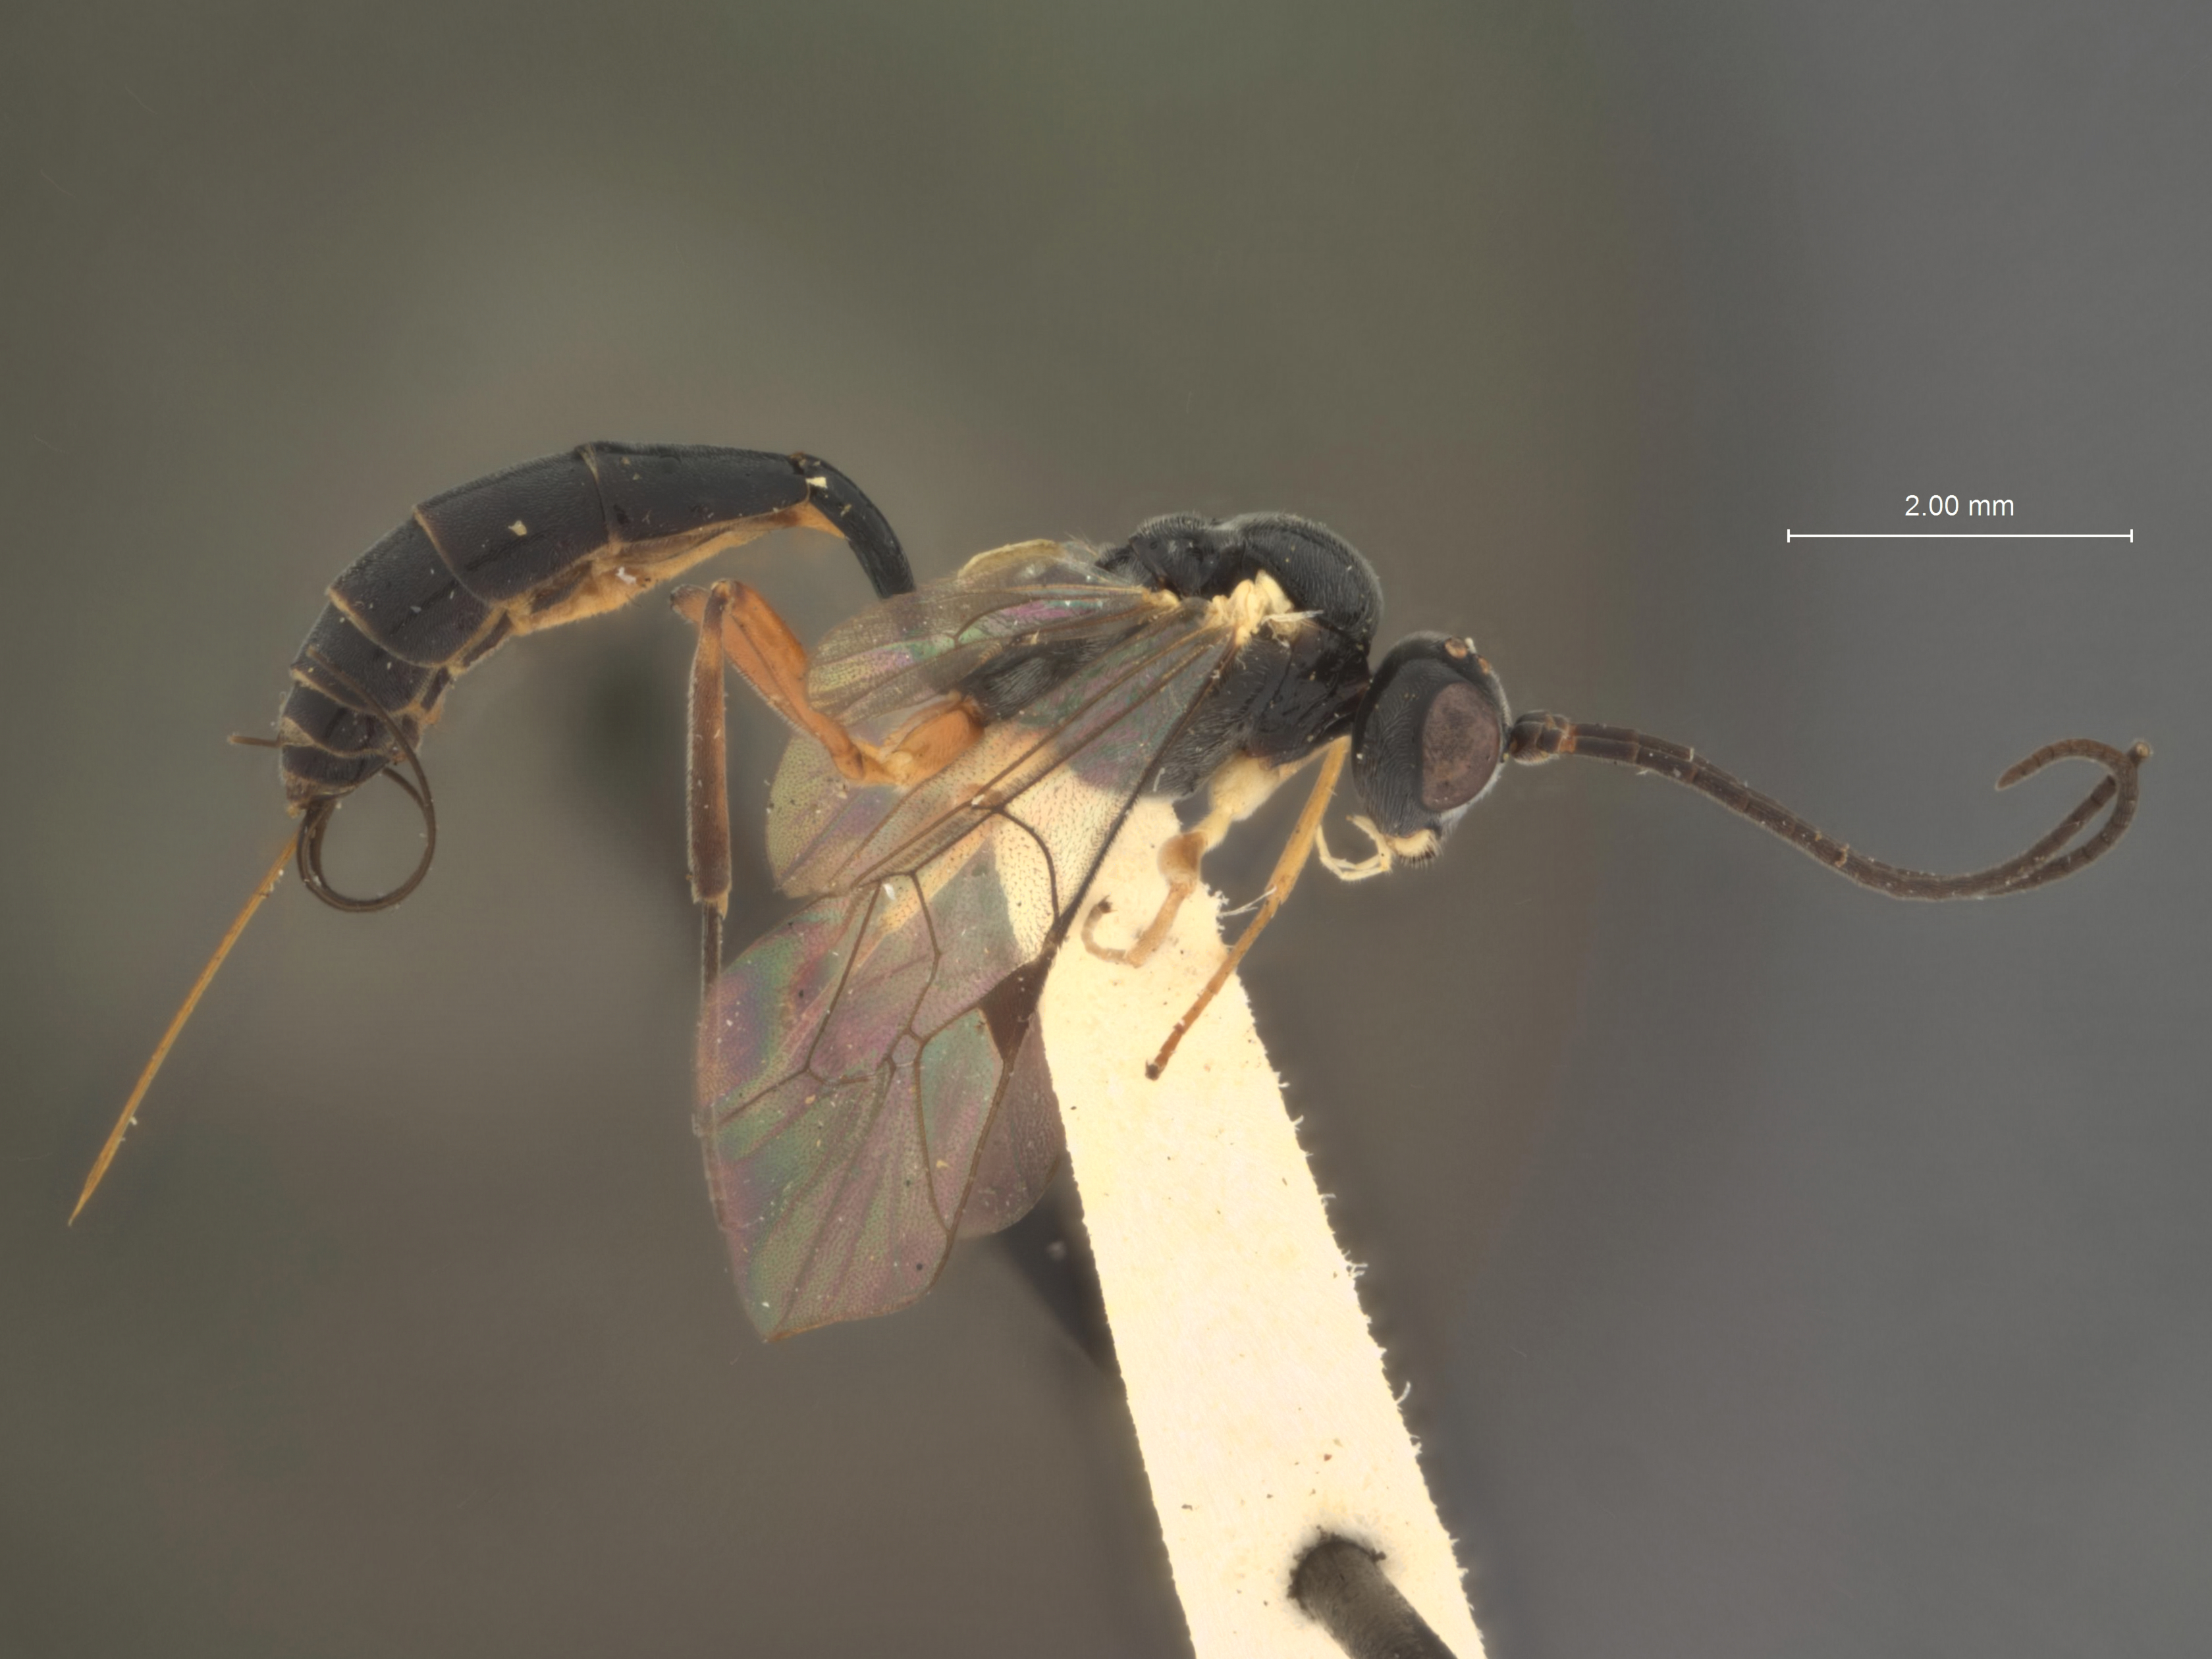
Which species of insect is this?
Panargyrops areolaris
